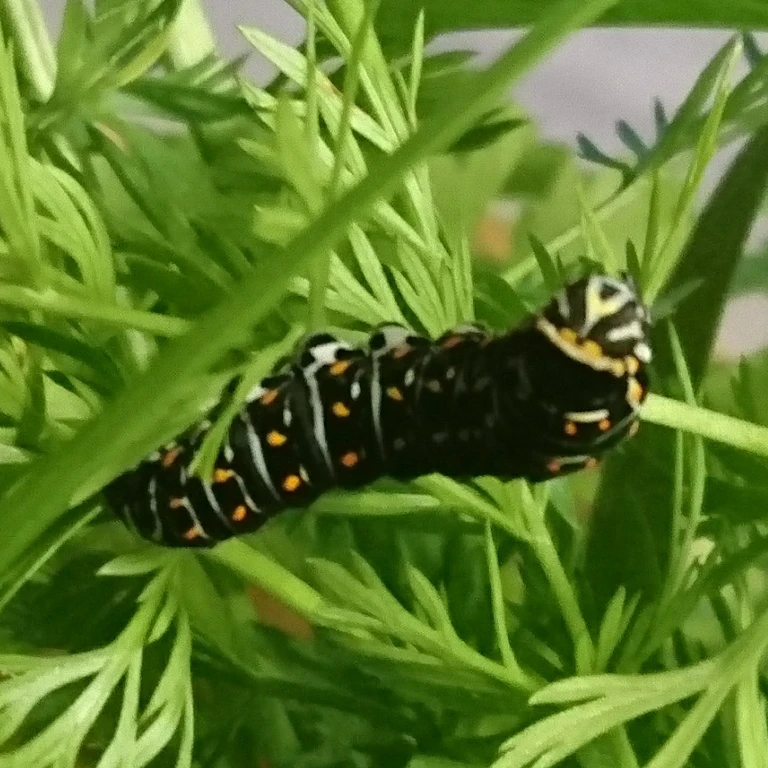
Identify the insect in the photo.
Papilio machaon
